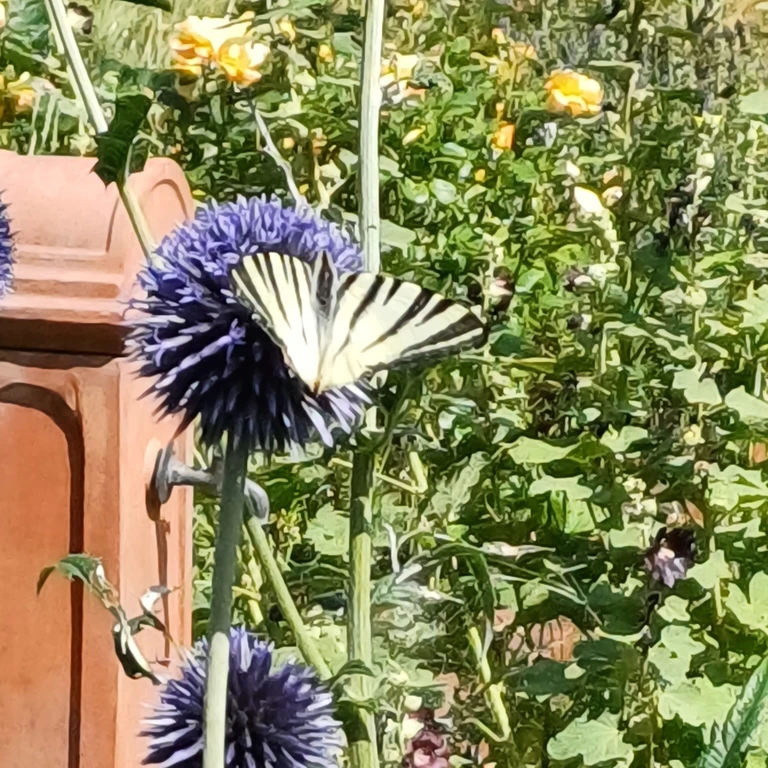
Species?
Iphiclides podalirius
